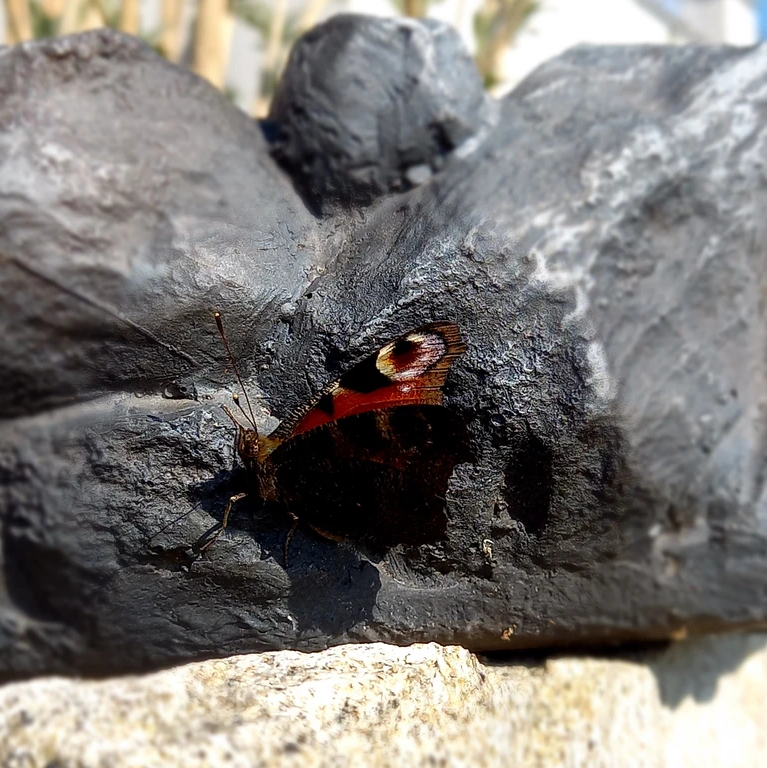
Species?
Aglais io
